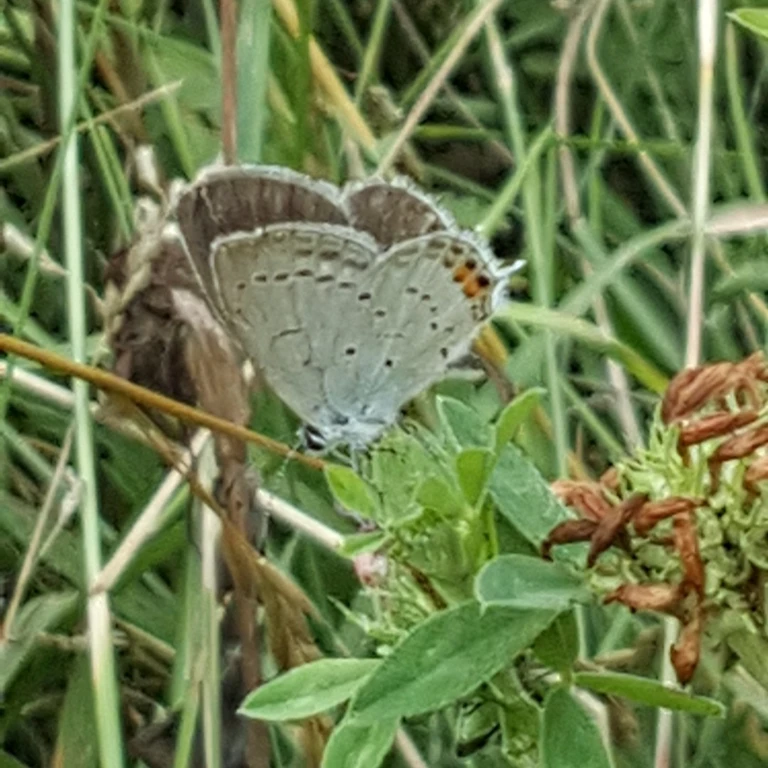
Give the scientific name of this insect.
Cupido argiades (also Elkalyce argiades)
